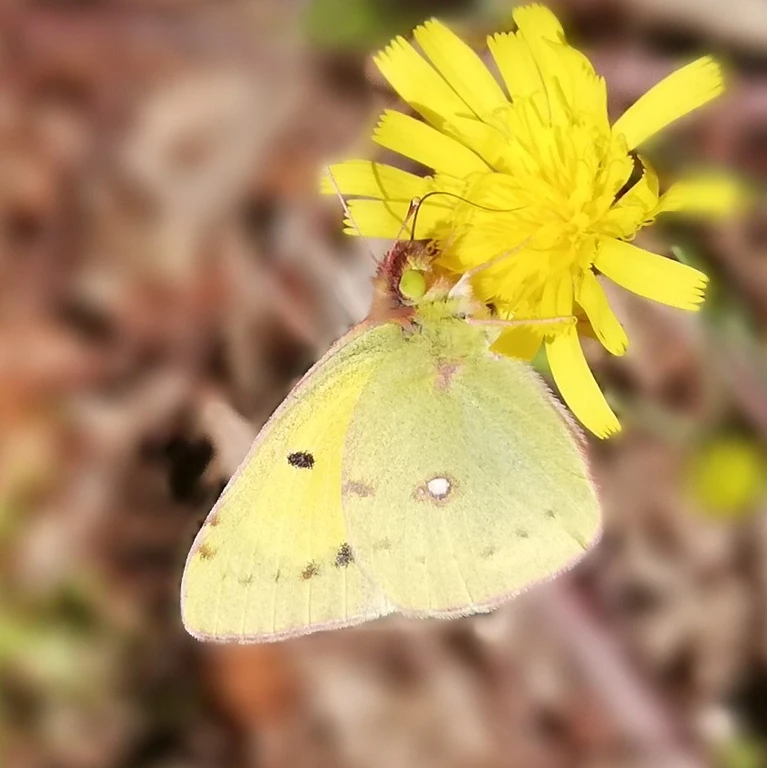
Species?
Colias croceus
